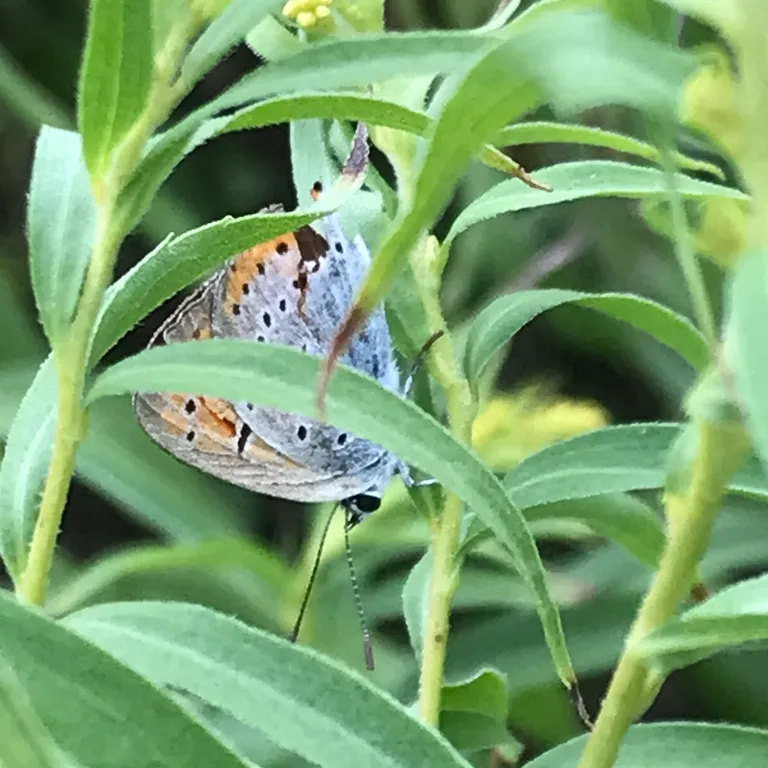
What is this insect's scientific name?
Lycaena dispar
